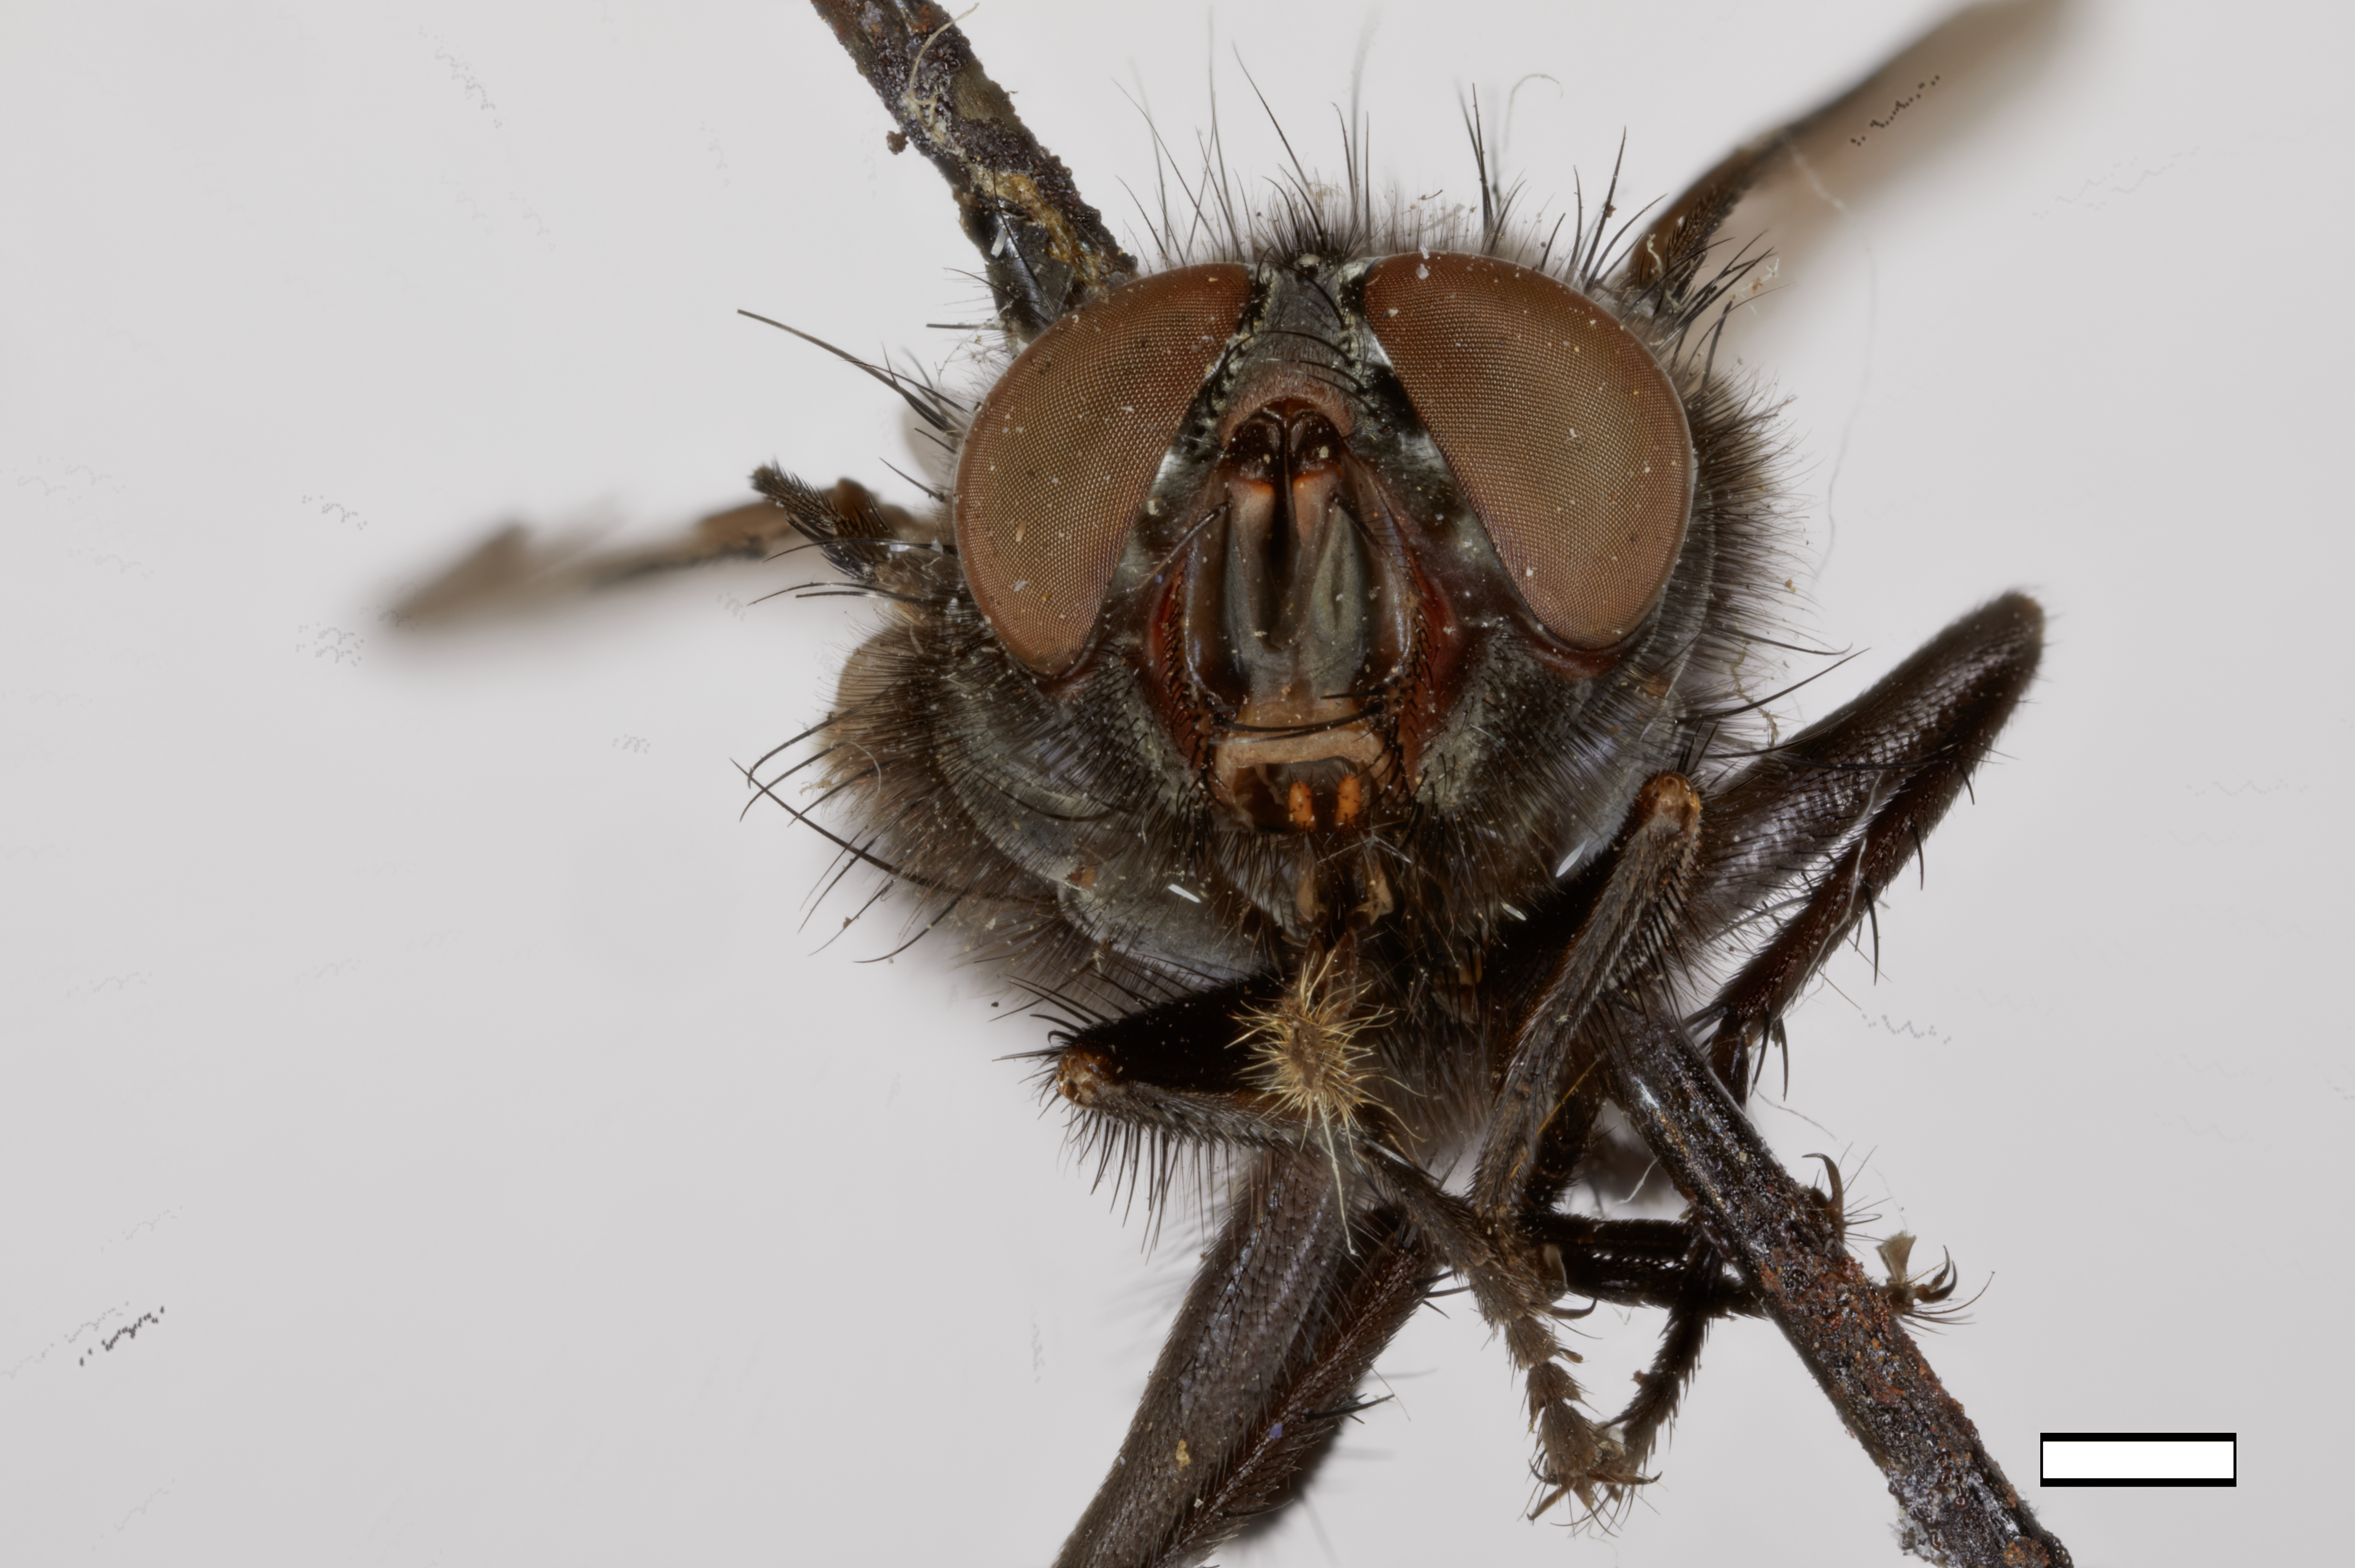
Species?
Calliphora grahami (also Aldrichina grahami)
